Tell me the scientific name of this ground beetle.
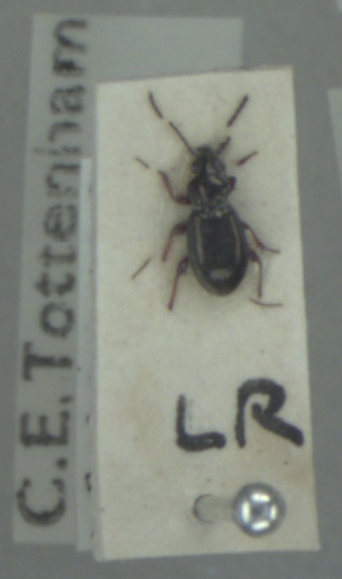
Bembidion lampros
